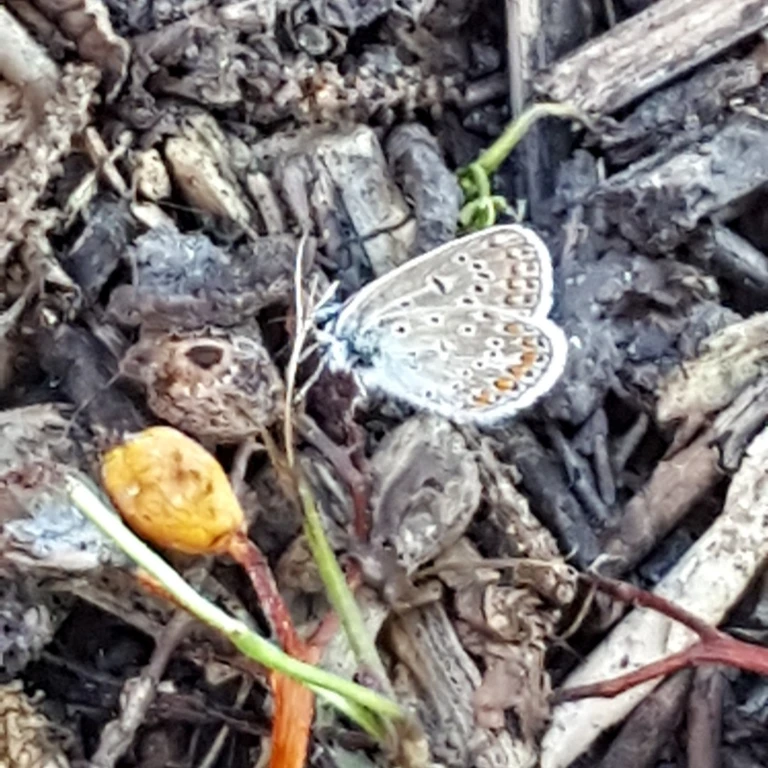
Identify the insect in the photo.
Polyommatus icarus
